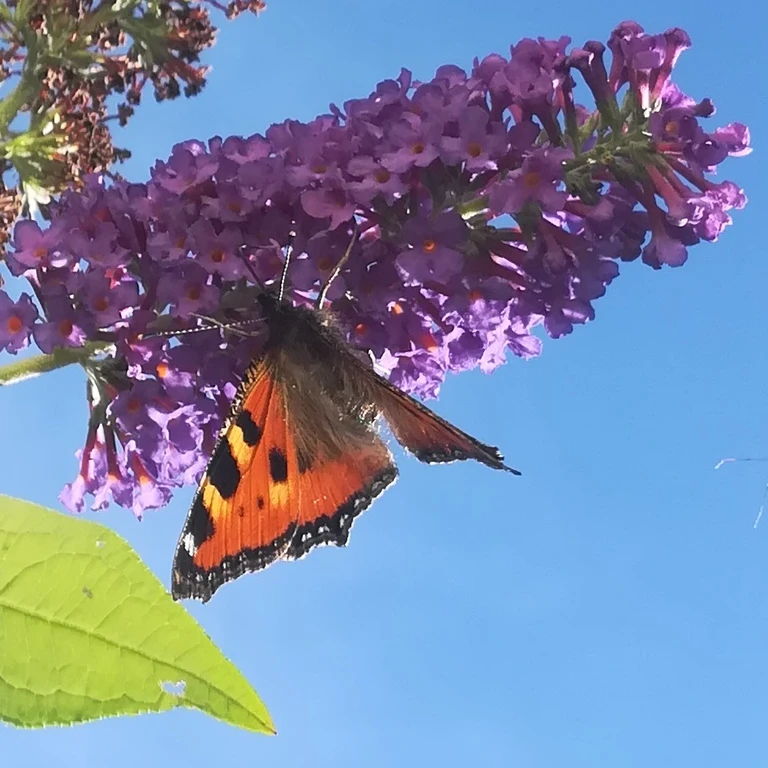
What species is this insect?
Aglais urticae
